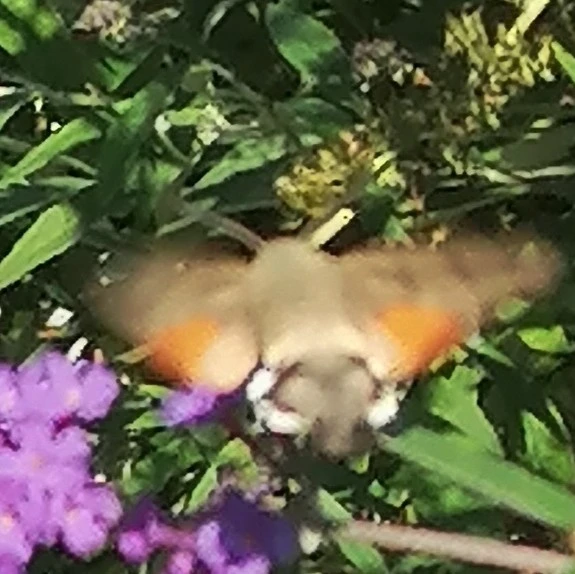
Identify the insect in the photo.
Macroglossum stellatarum
